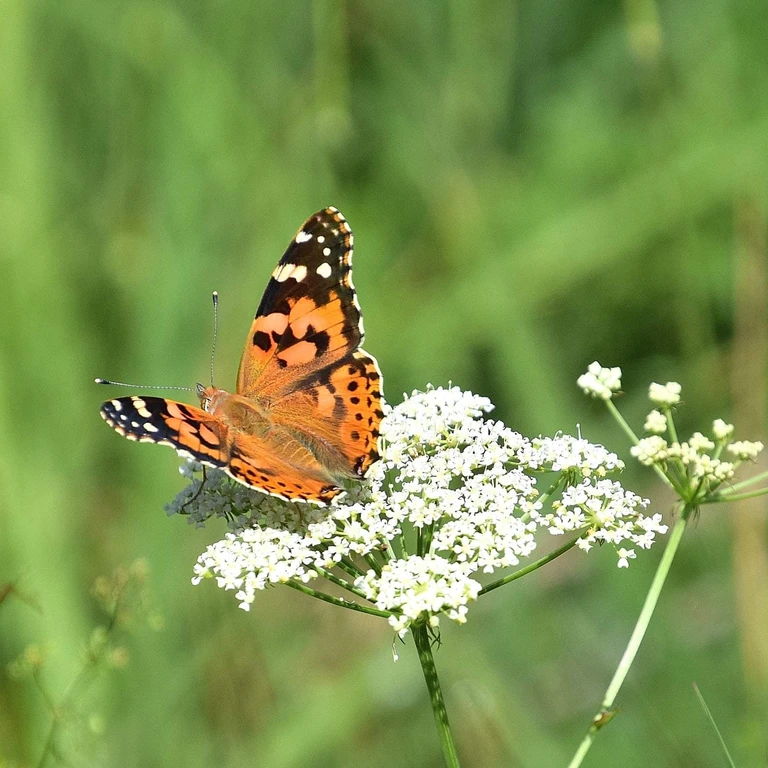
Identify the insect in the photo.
Vanessa cardui
